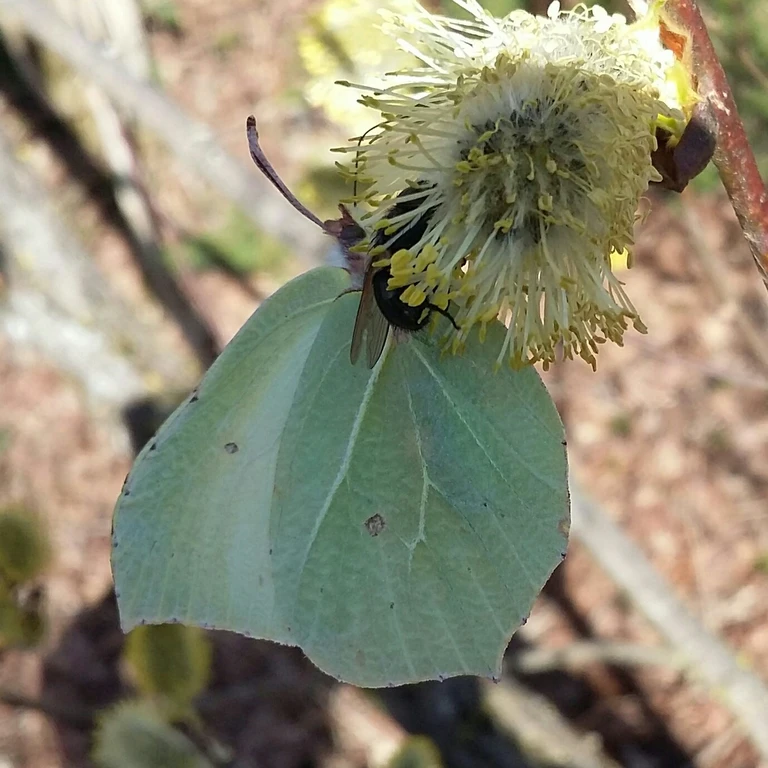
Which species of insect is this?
Gonepteryx rhamni
